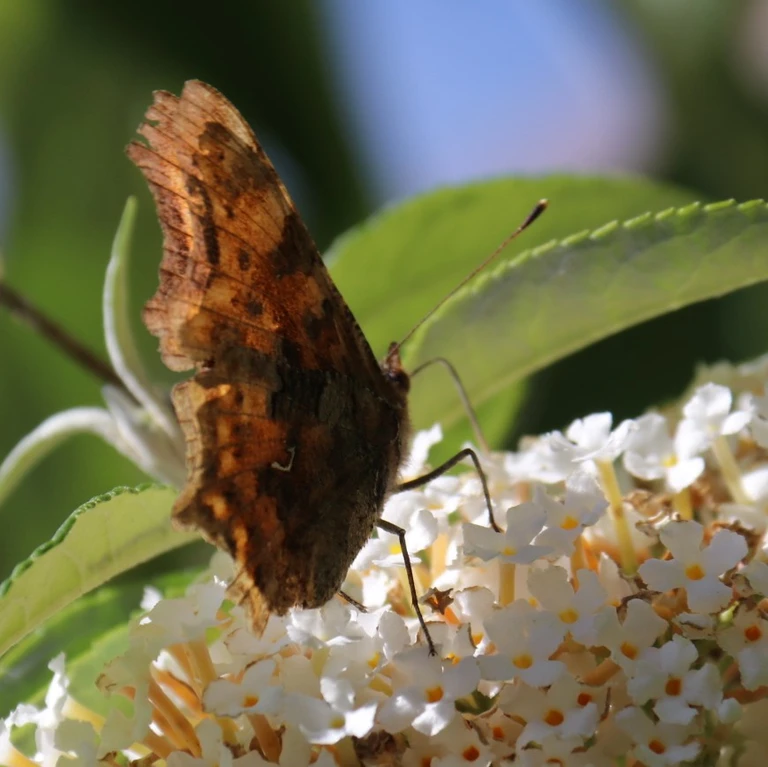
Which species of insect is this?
Polygonia c-album
